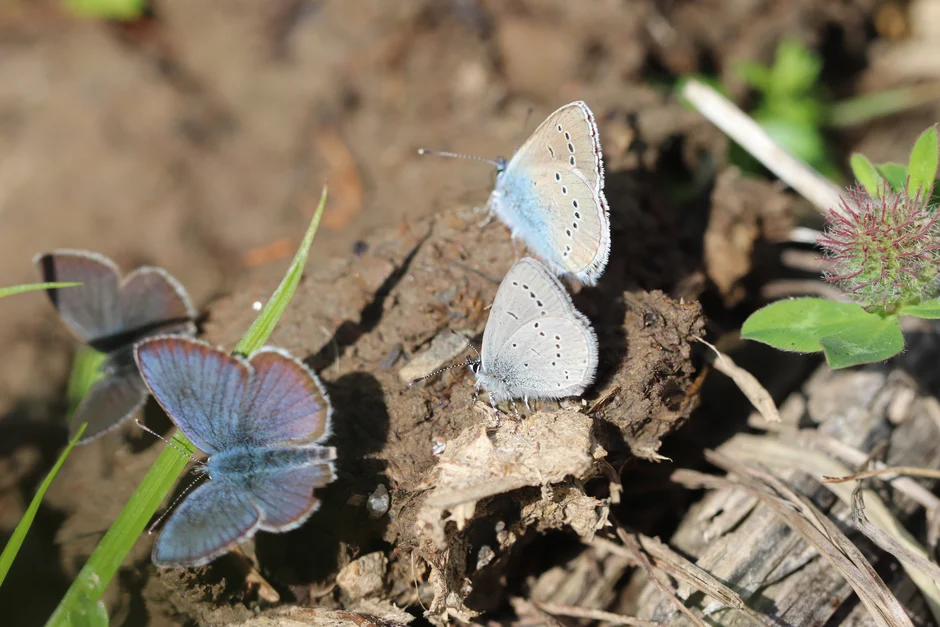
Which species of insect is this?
Cyaniris semiargus
